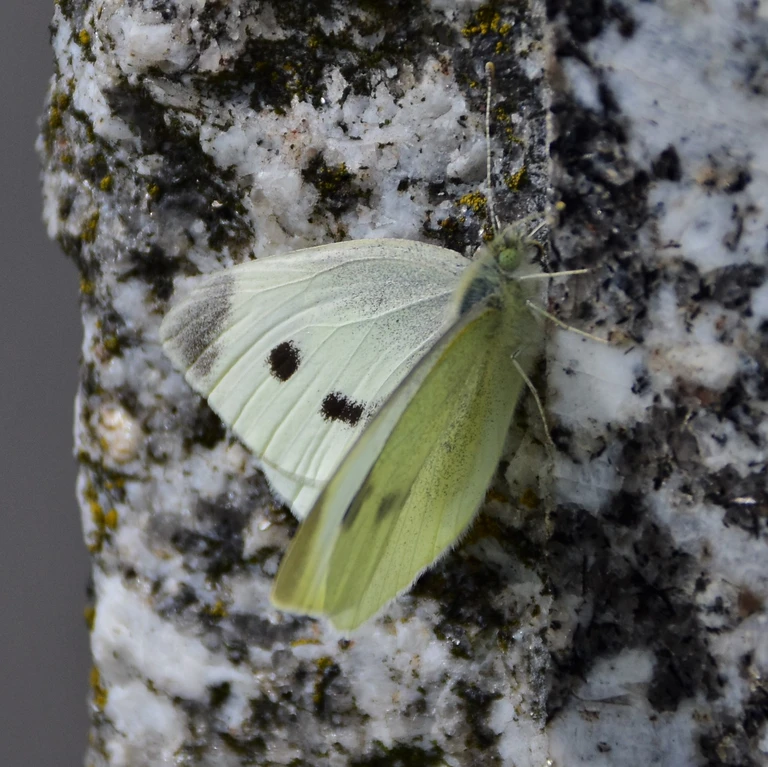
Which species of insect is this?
Pieris rapae
